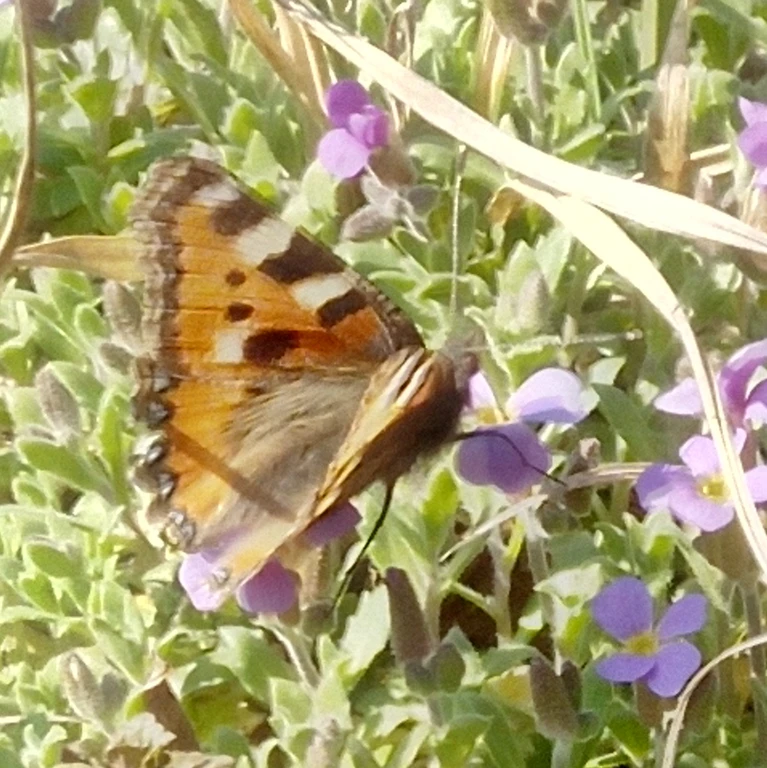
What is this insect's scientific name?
Aglais urticae
